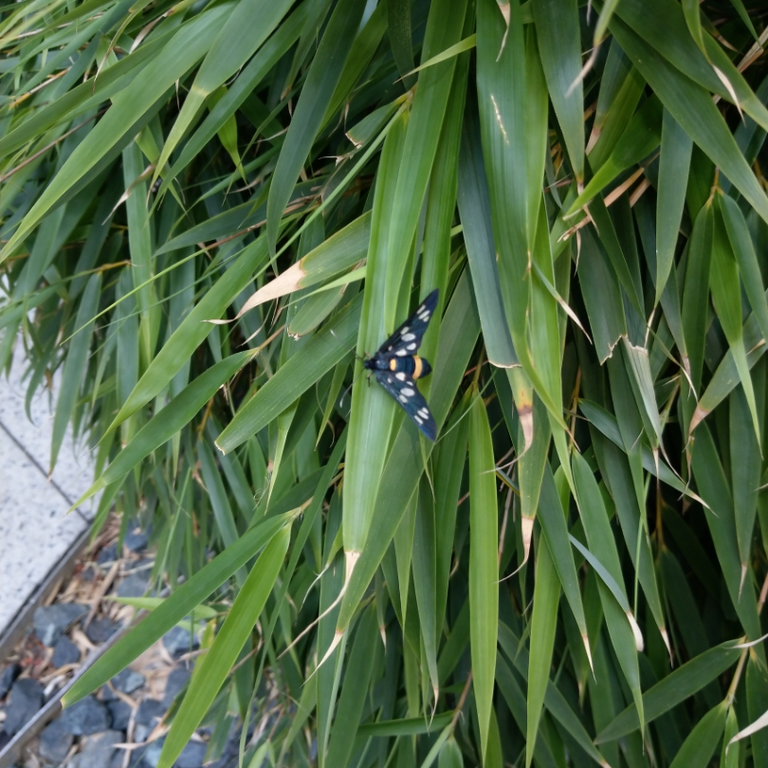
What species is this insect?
Amata phegea
